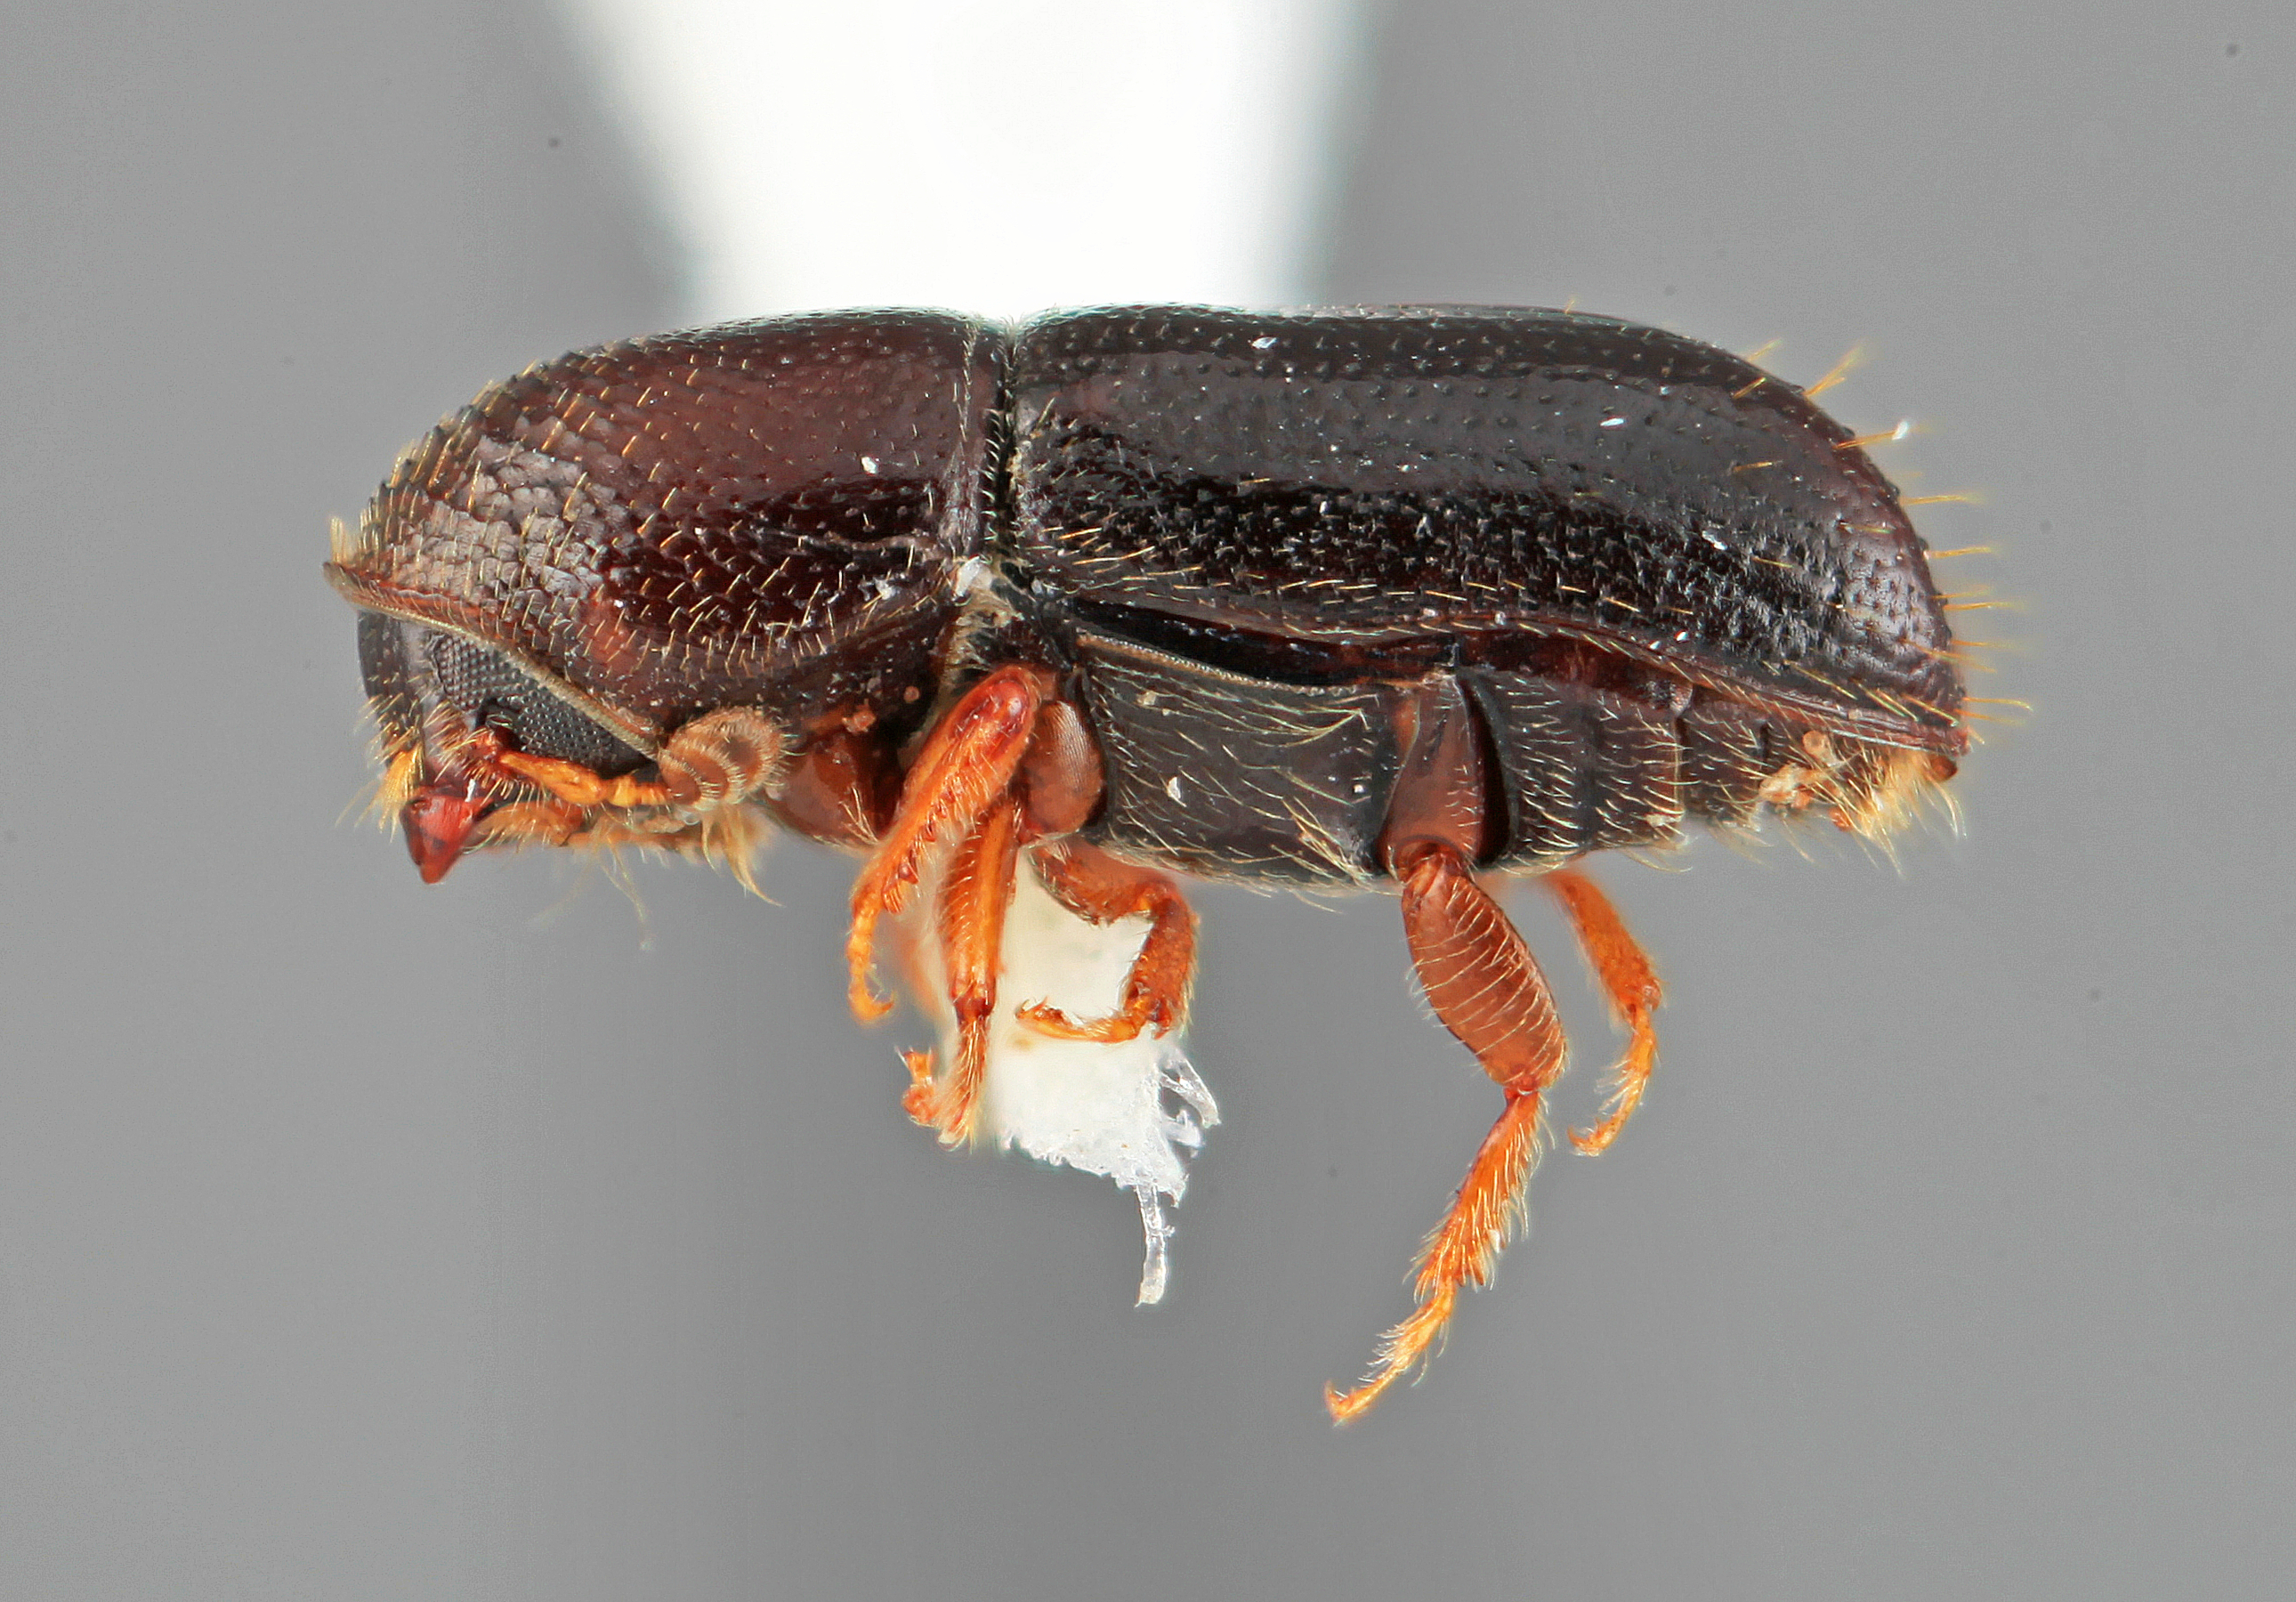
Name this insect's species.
Araptus plicatus
